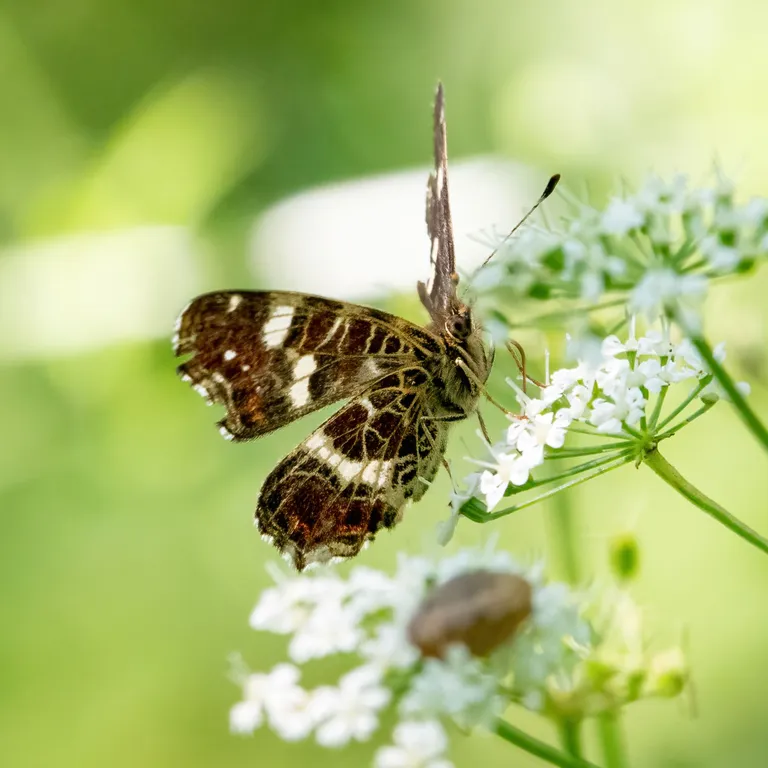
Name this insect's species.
Araschnia levana
